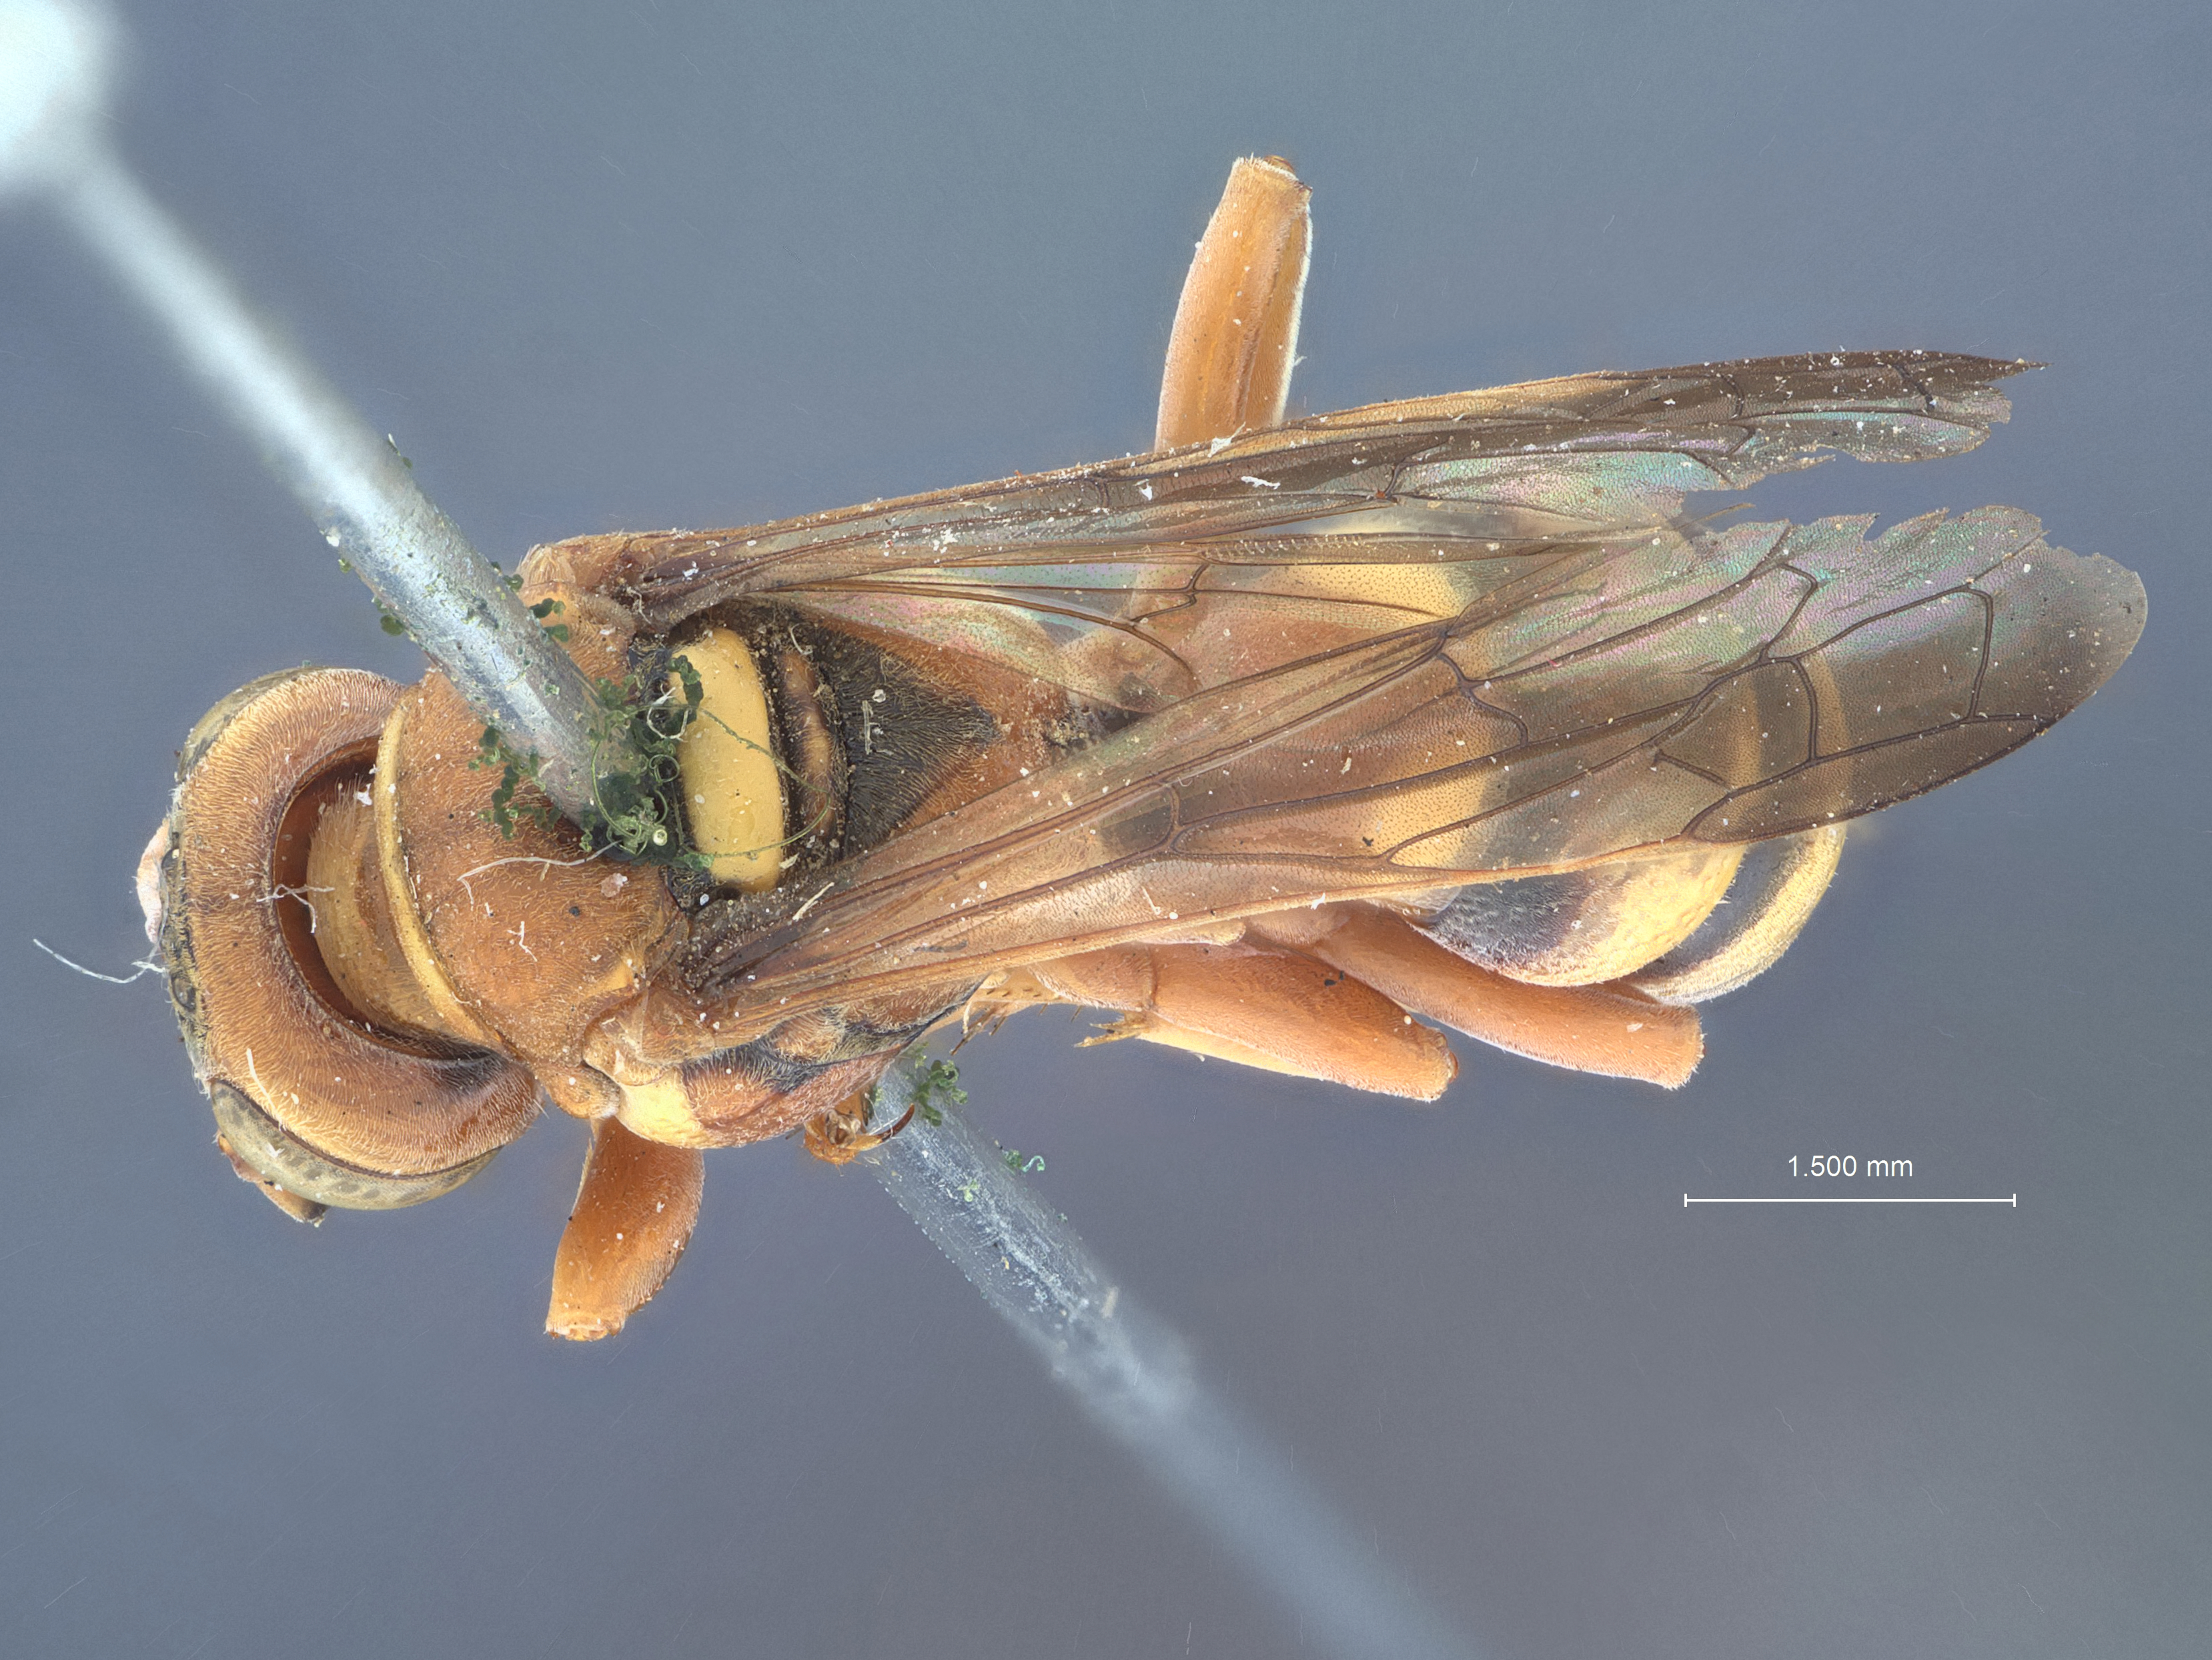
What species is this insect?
Gorytes helianthi
